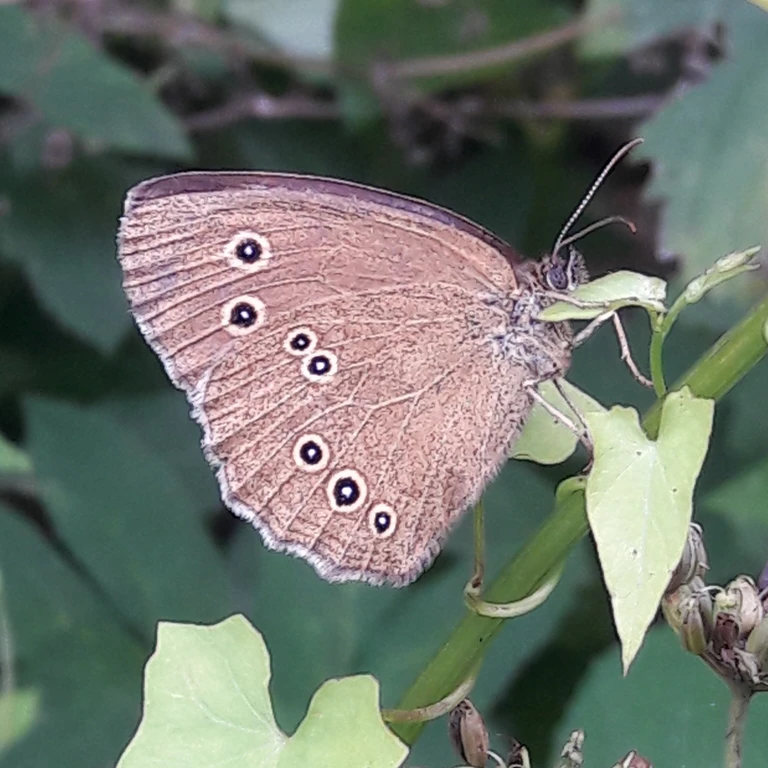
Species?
Aphantopus hyperantus
